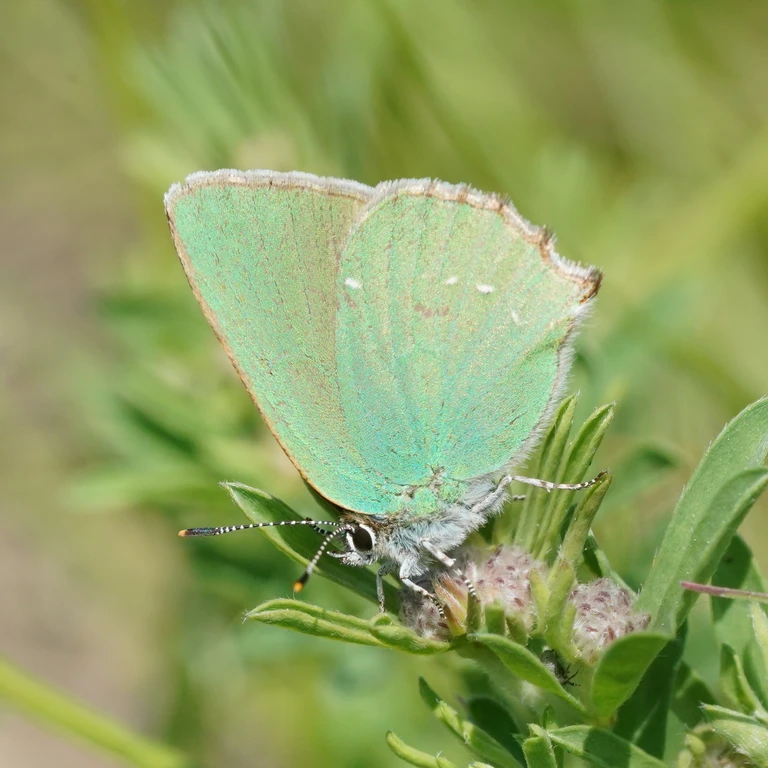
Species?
Callophrys rubi
